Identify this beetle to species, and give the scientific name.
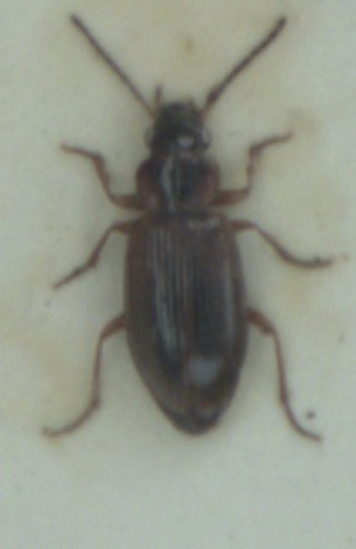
Dicheirotrichus placidus
